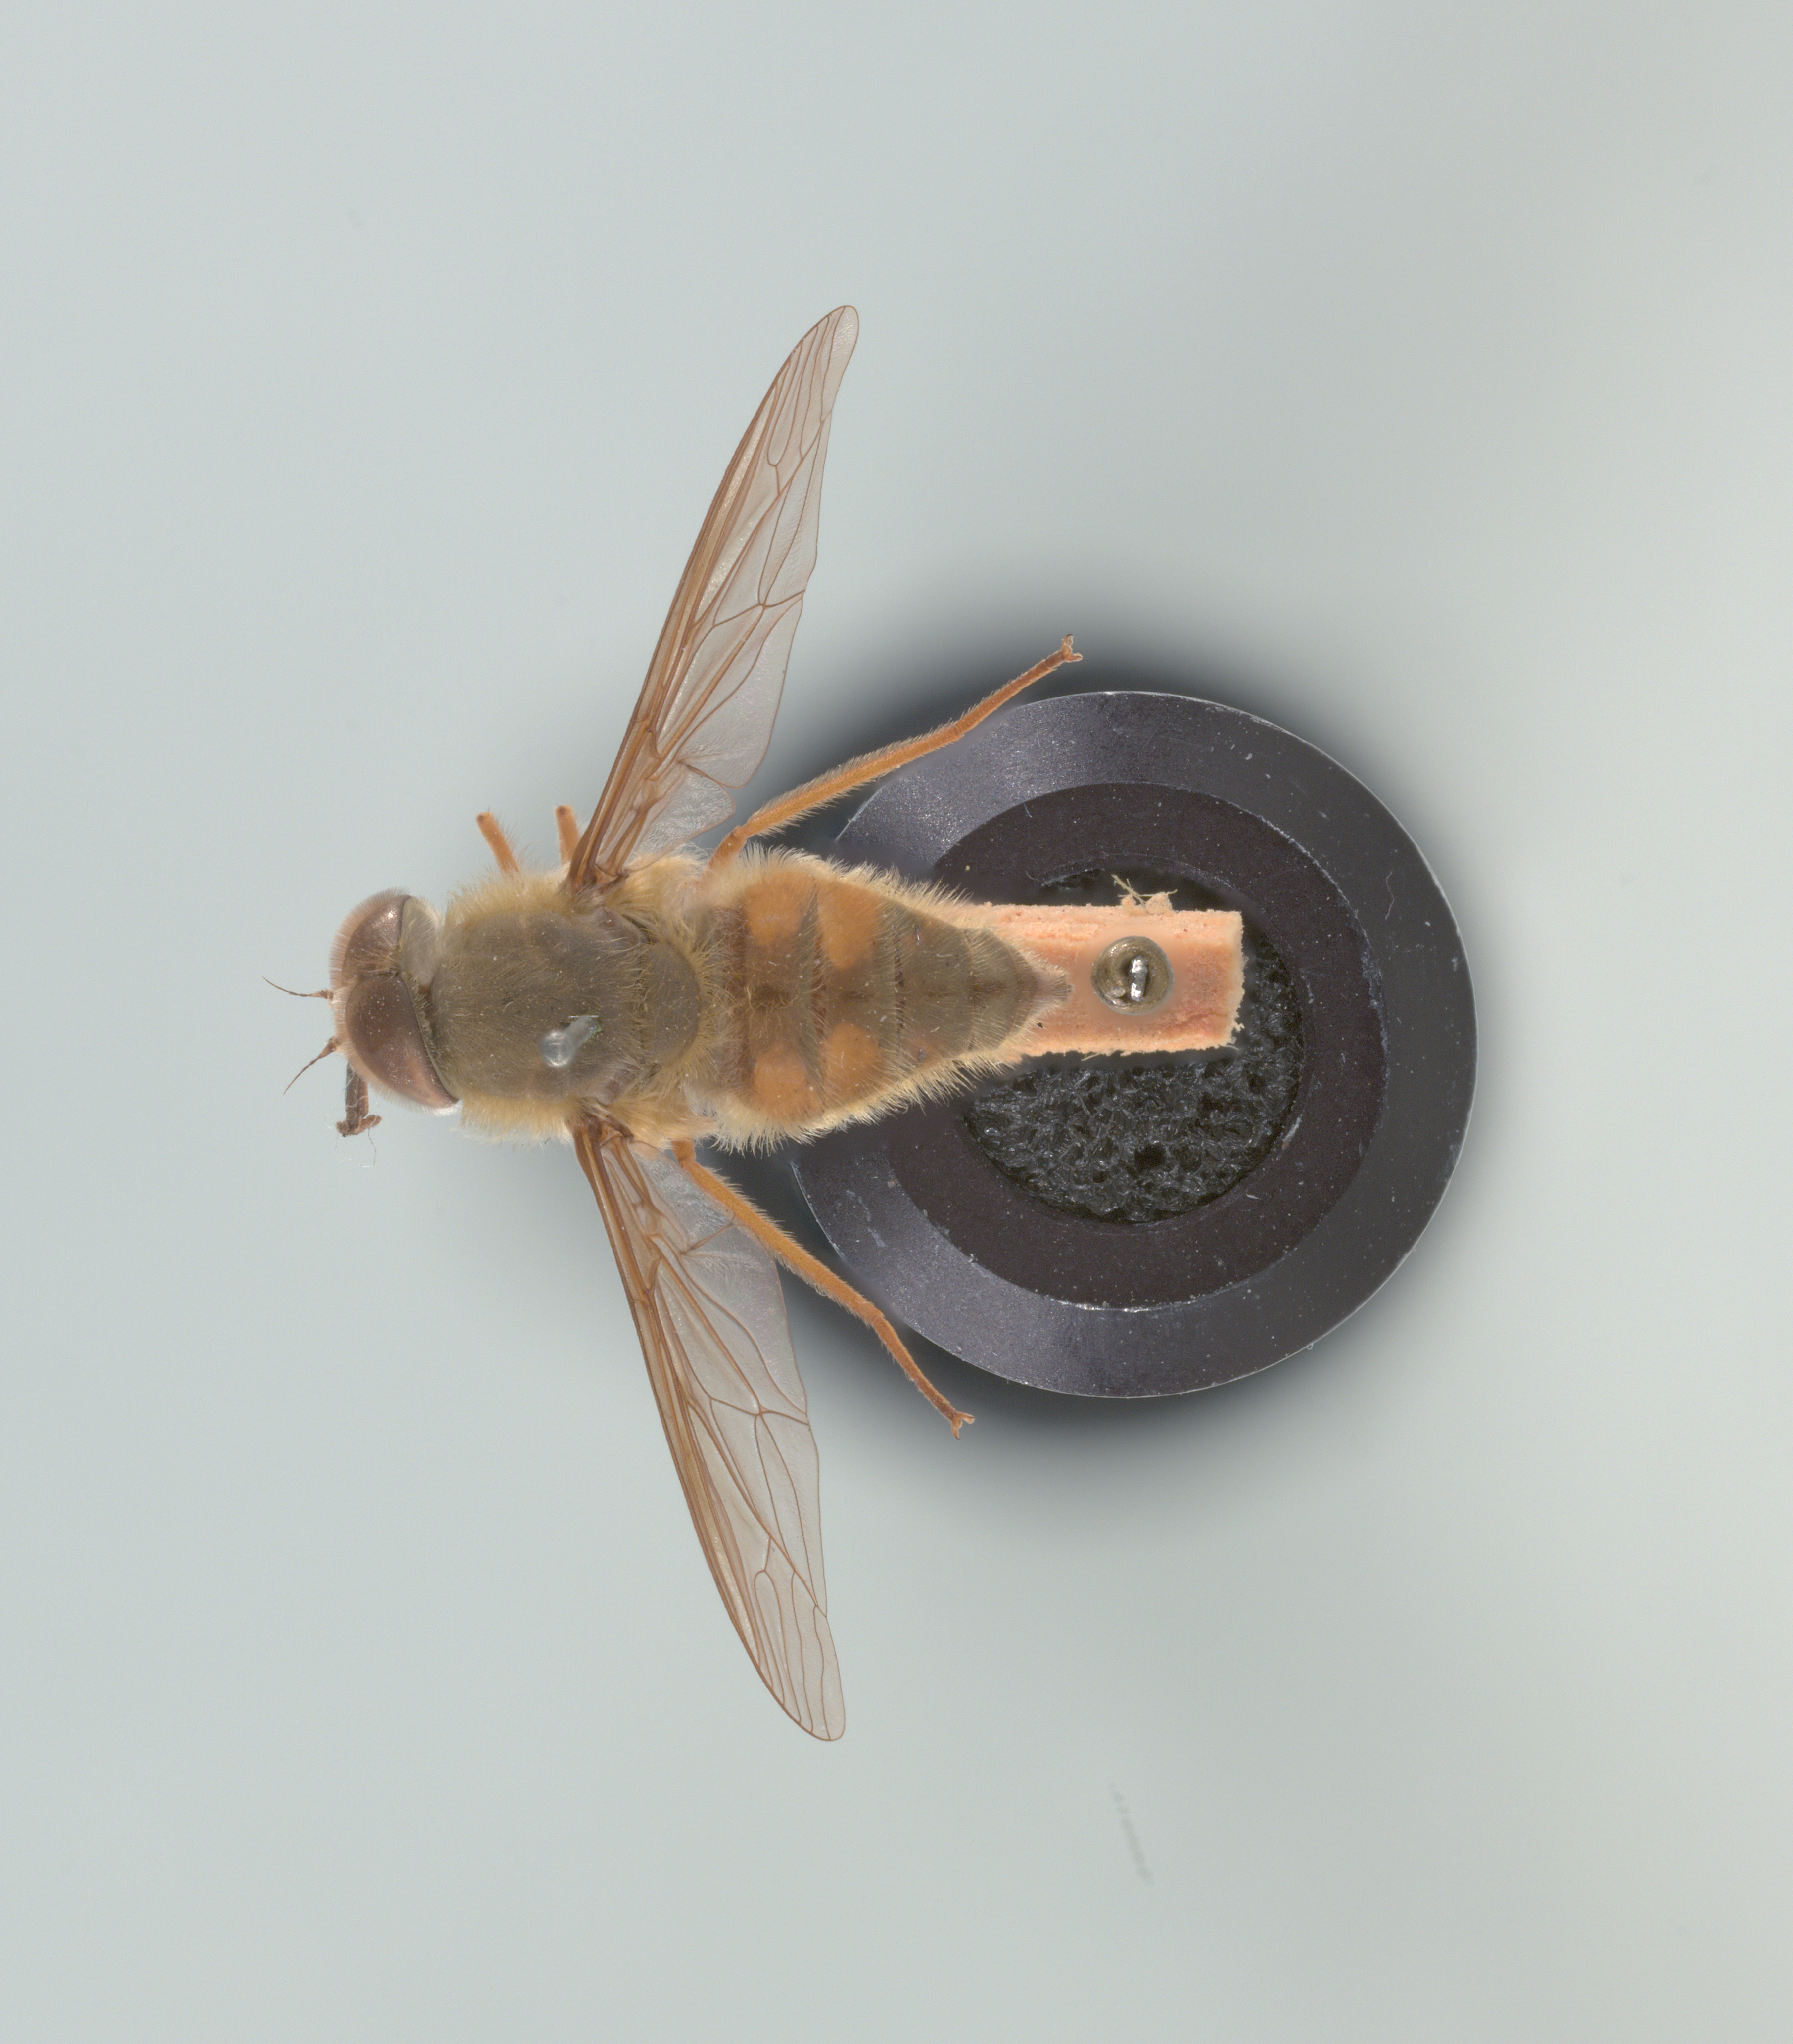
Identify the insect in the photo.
Trichophthalma punctata
